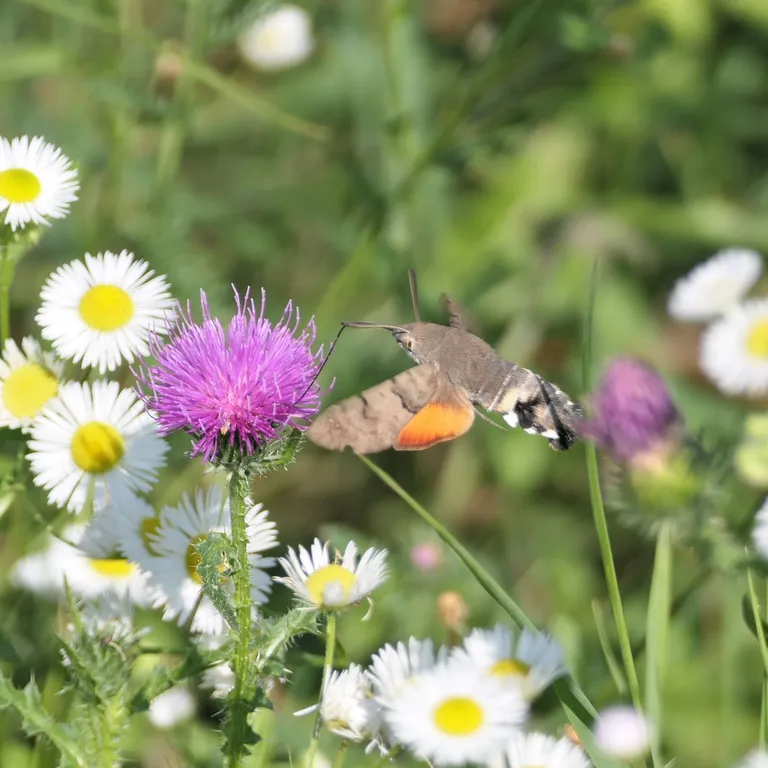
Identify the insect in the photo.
Macroglossum stellatarum
